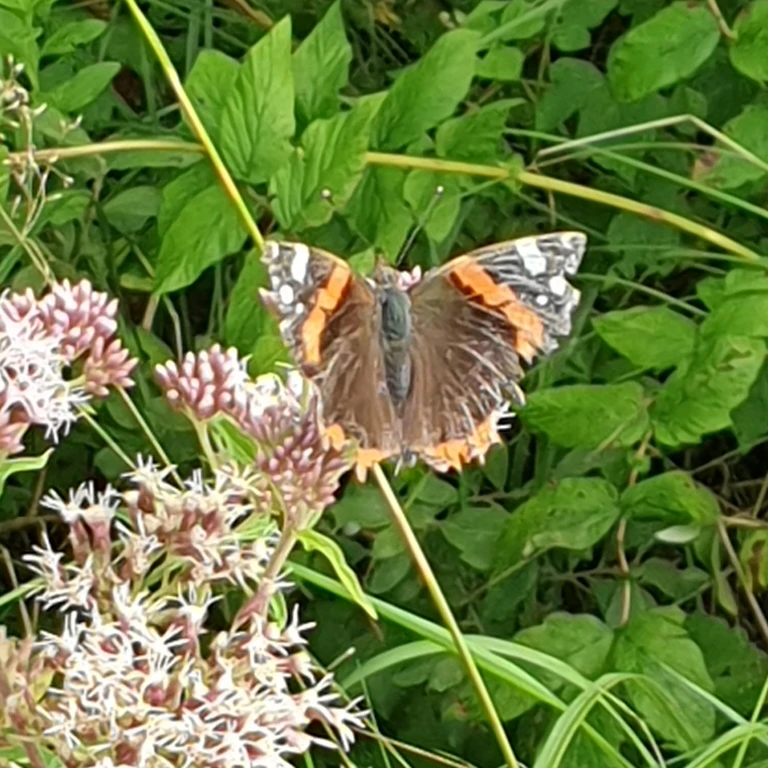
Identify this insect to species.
Vanessa atalanta
